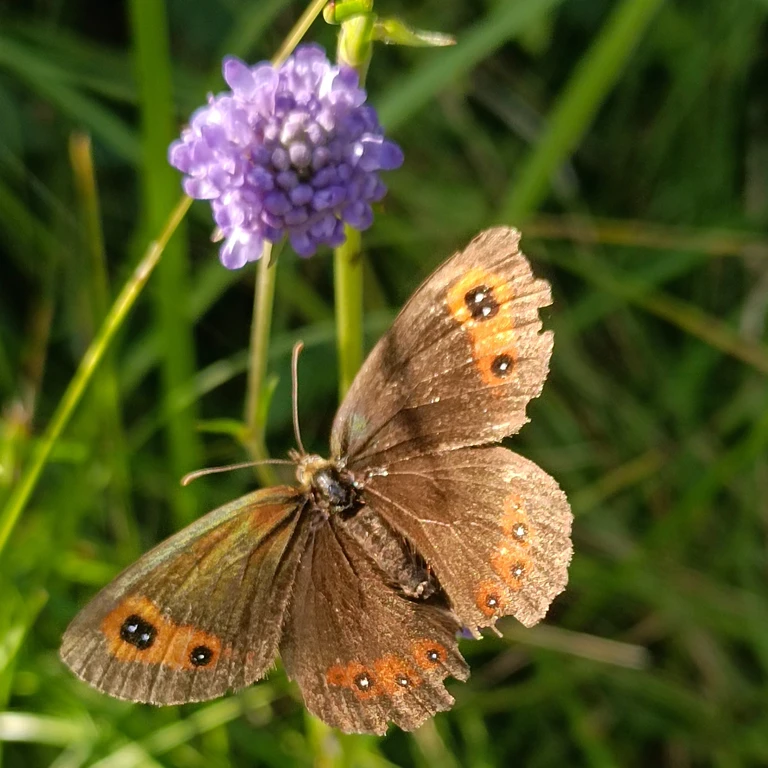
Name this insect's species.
Erebia aethiops
